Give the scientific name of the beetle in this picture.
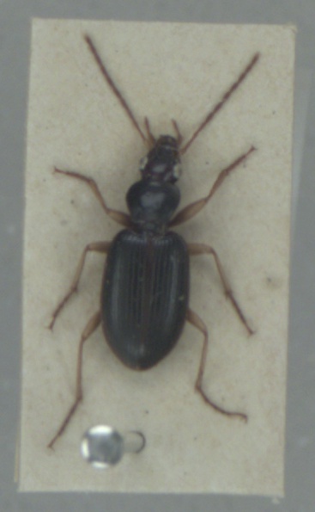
Paranchus albipes
